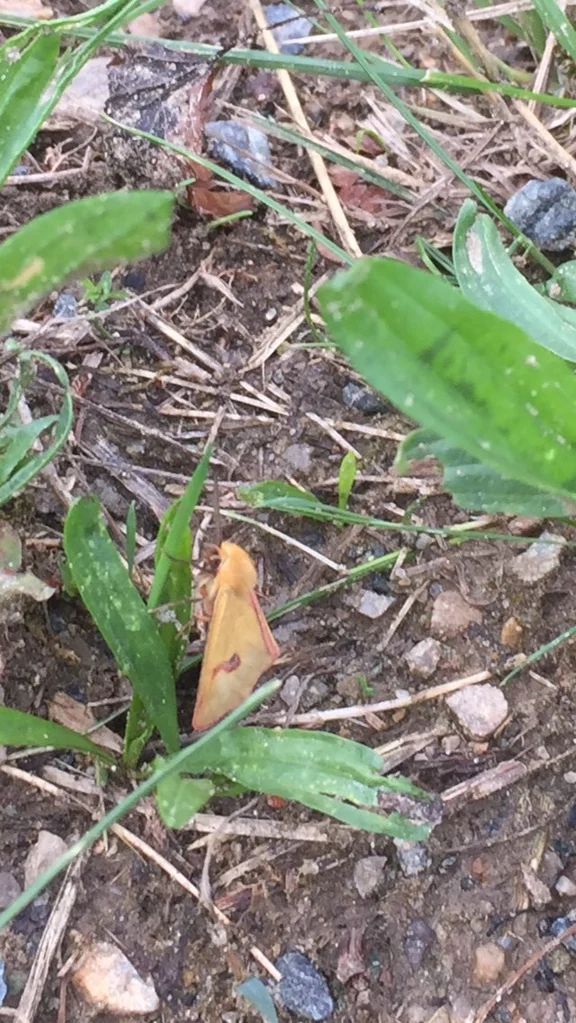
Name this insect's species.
Diacrisia sannio
